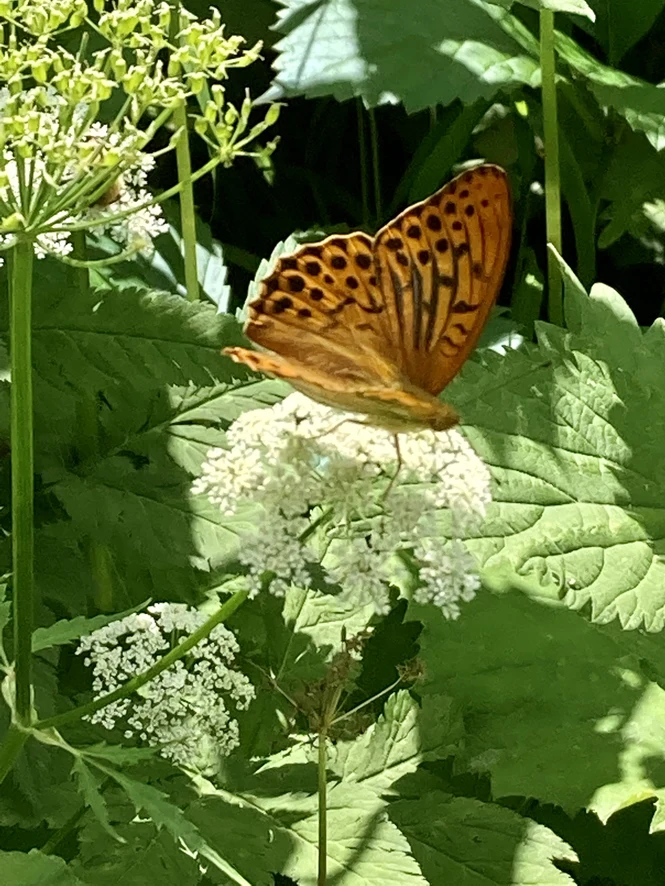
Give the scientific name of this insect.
Argynnis paphia
